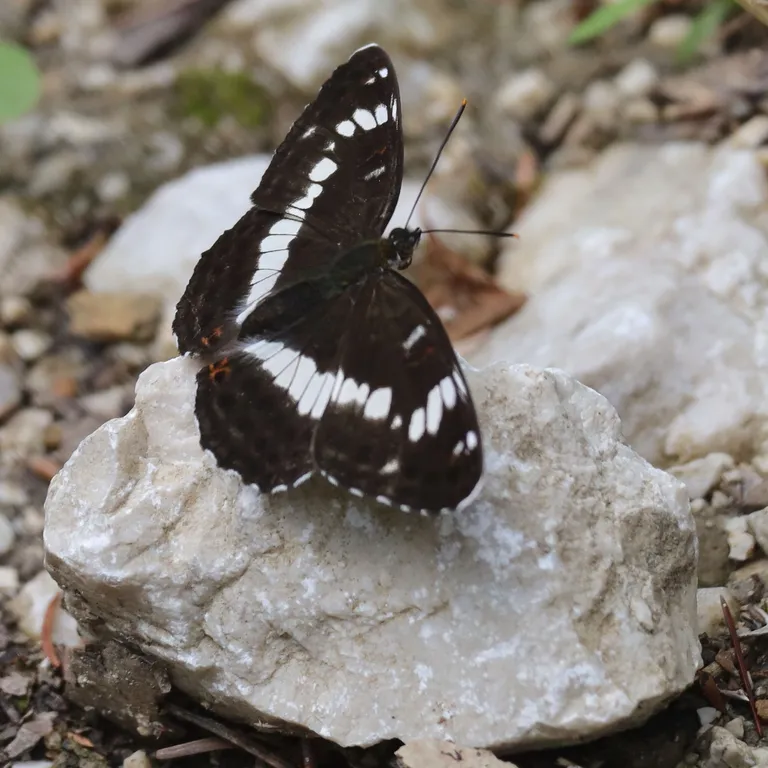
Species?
Limenitis camilla (also Ladoga camilla)
